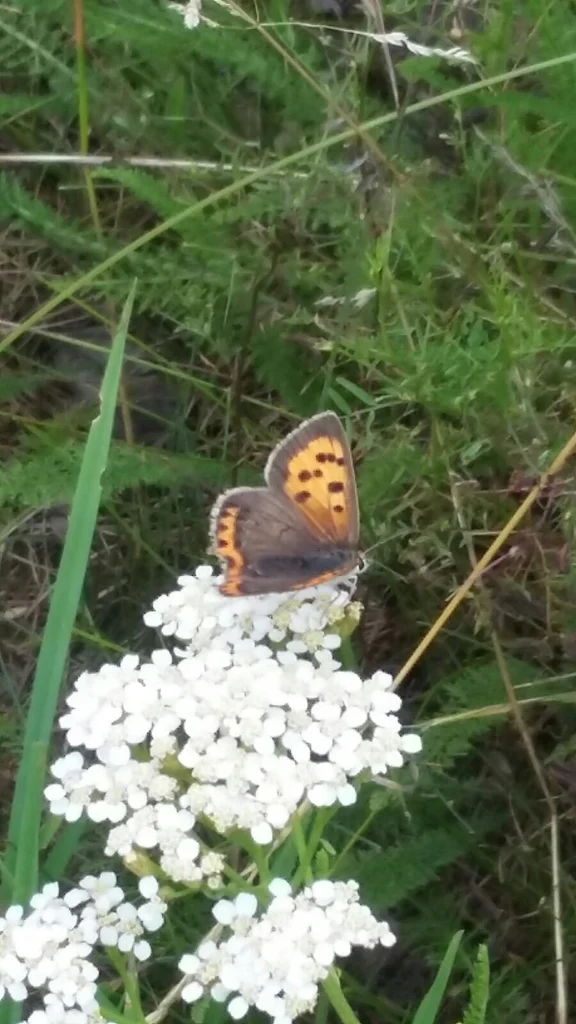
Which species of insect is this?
Lycaena phlaeas
